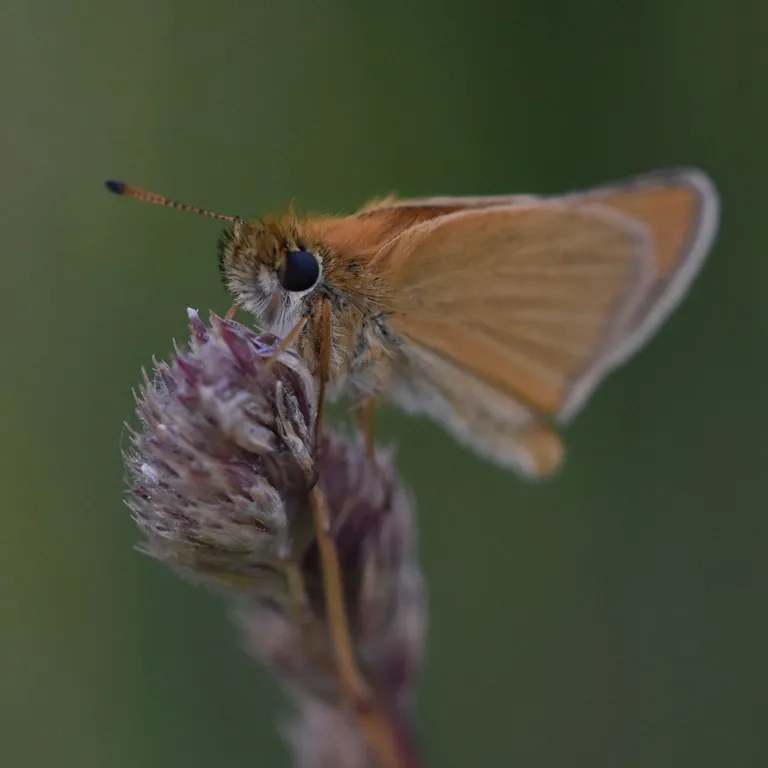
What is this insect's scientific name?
Thymelicus lineola
